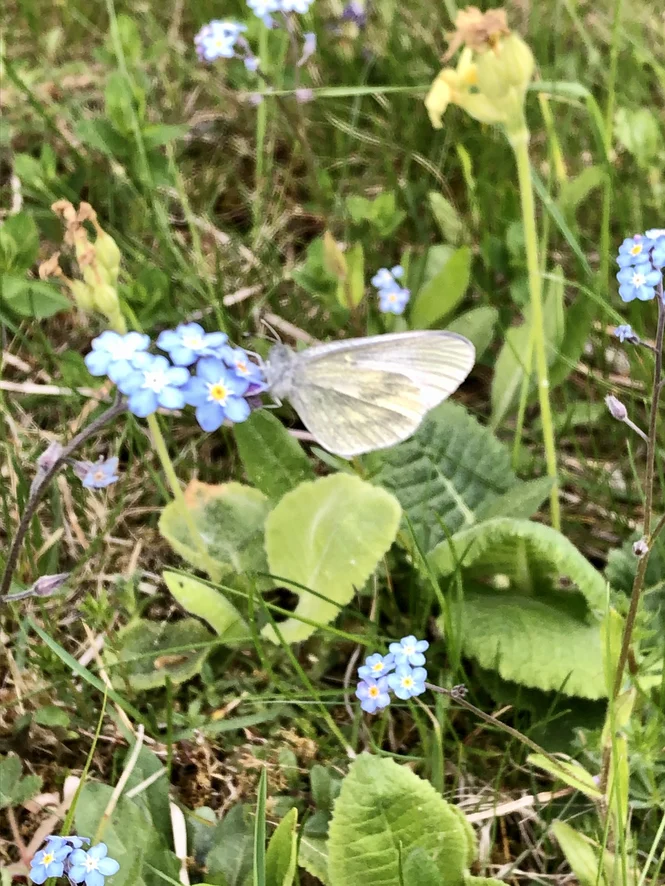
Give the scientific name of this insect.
Leptidea sinapis/juvernica
